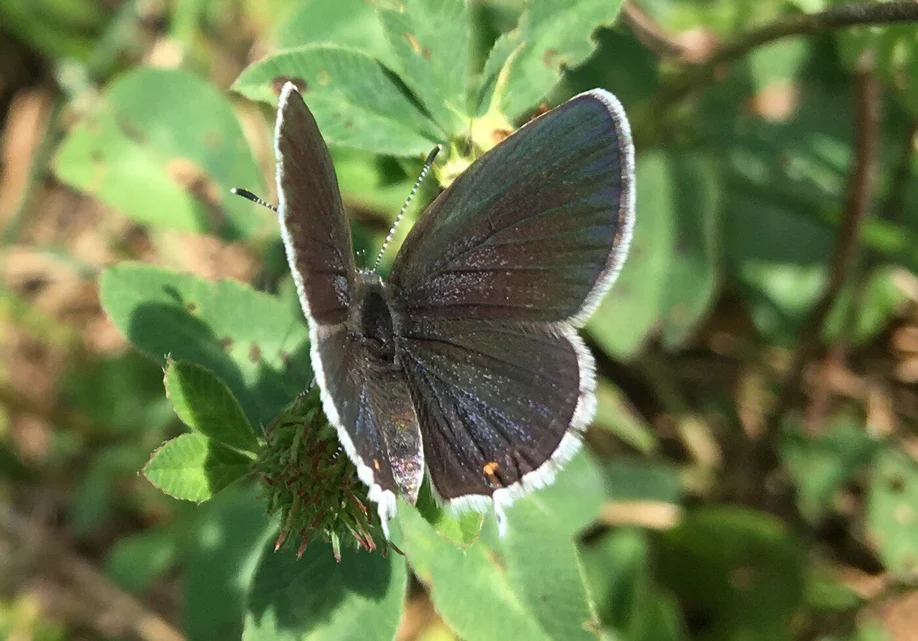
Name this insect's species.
Cupido argiades (also Elkalyce argiades)
